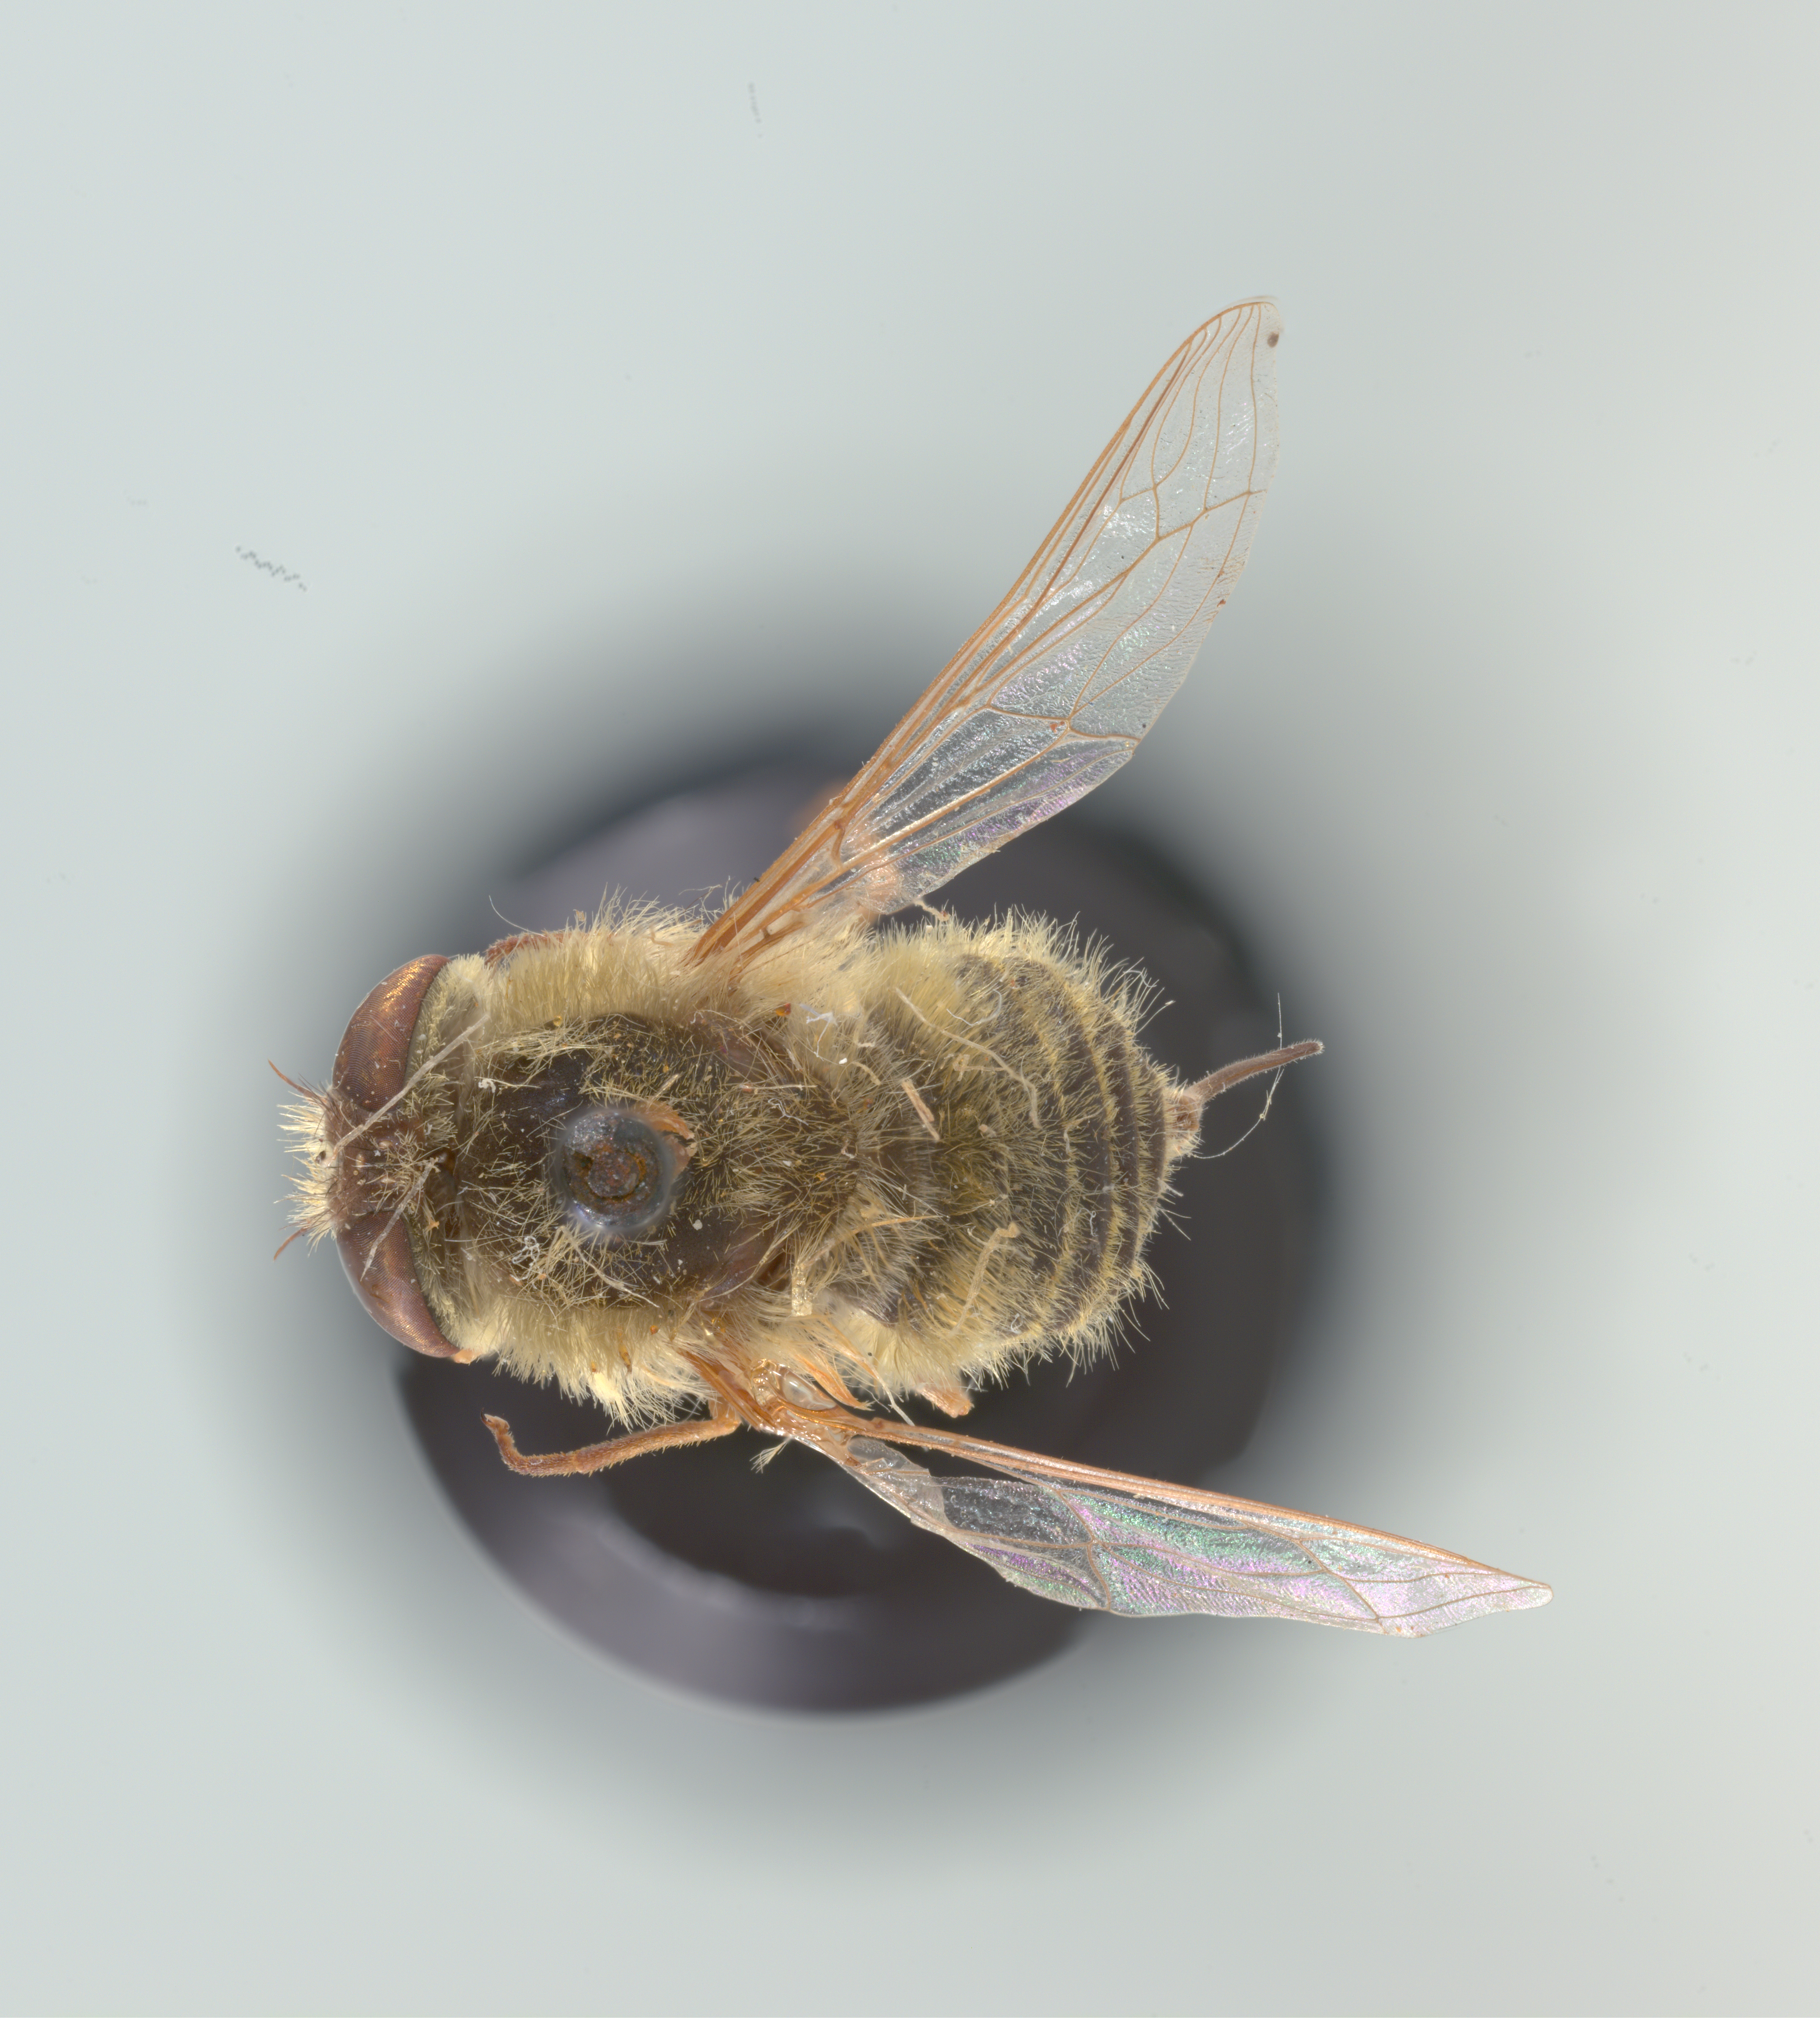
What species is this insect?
Neorhynchocephalus sackenii
